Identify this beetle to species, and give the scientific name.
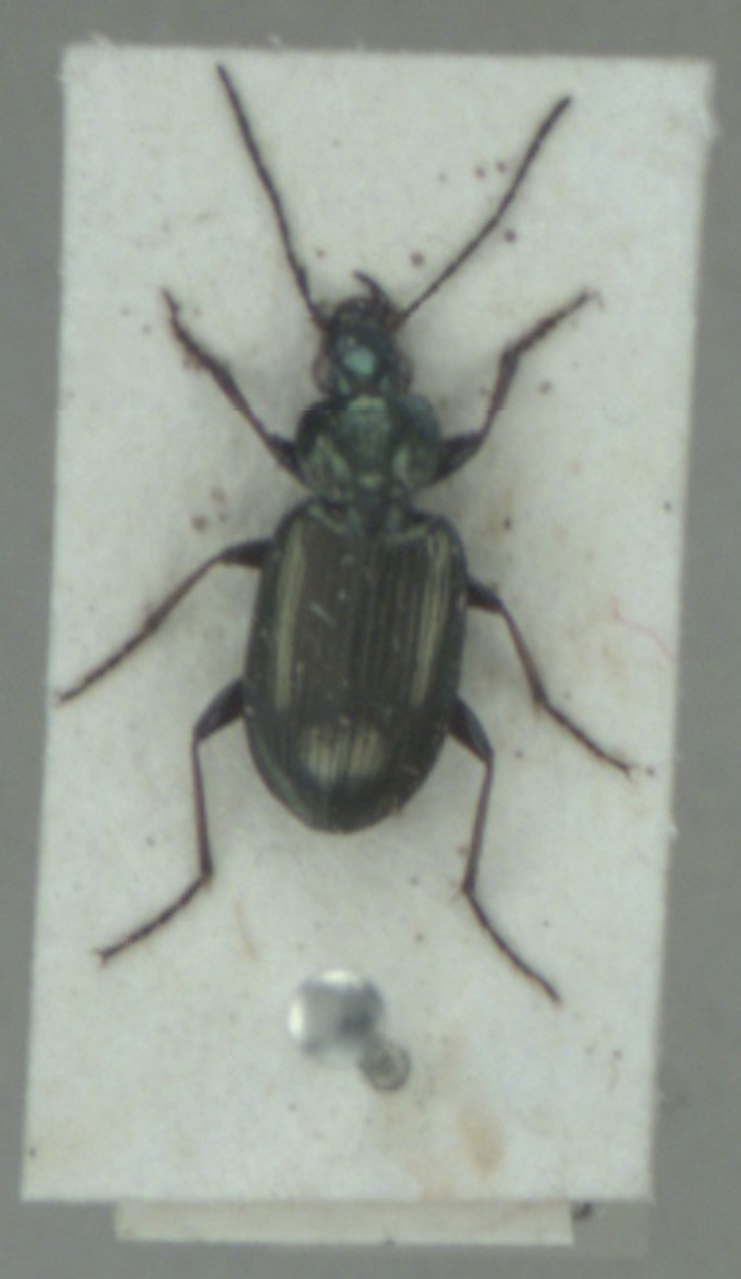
Agonum muelleri
